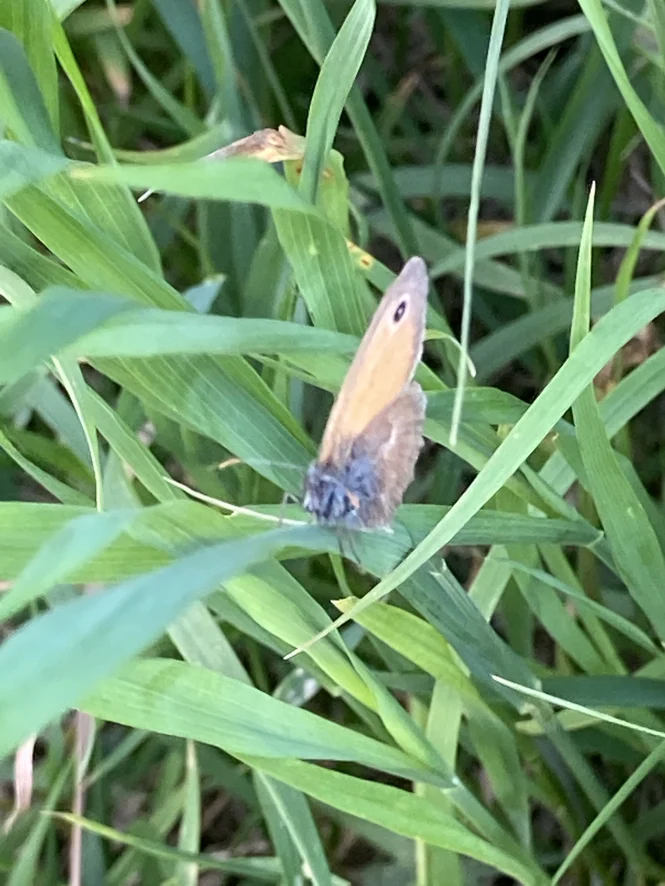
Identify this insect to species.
Coenonympha pamphilus
